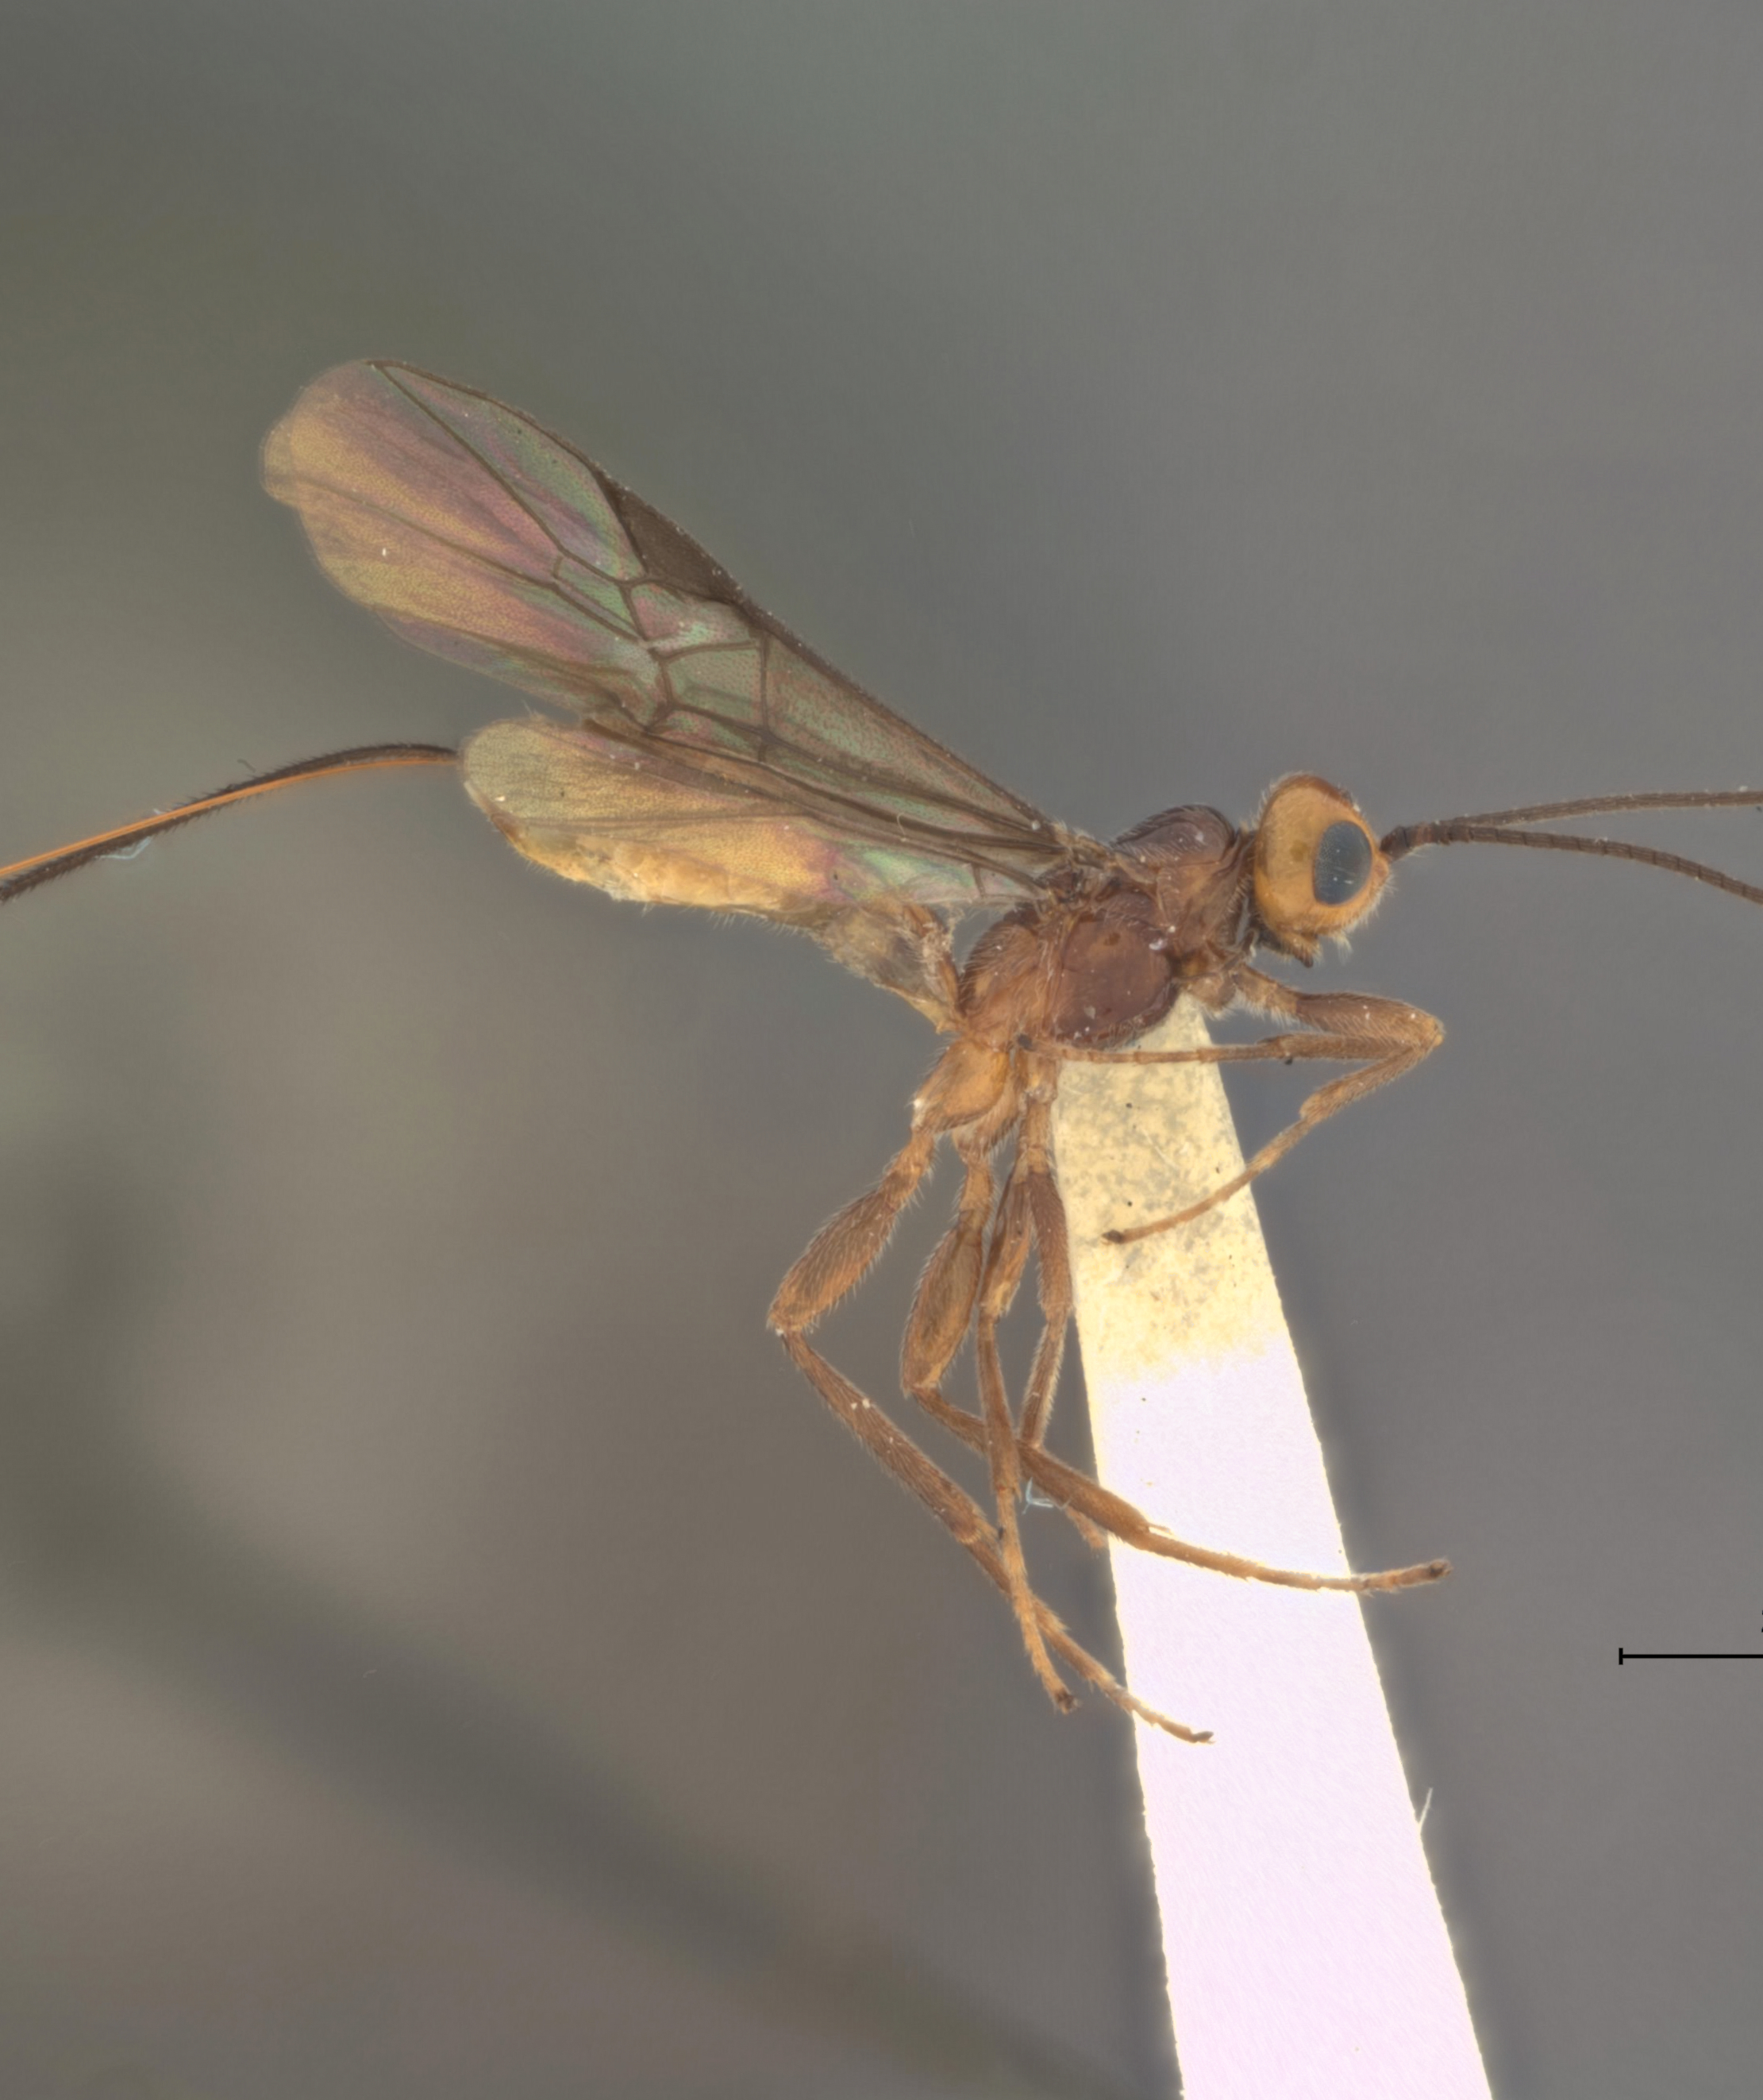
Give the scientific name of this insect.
Coeloides brunneri
